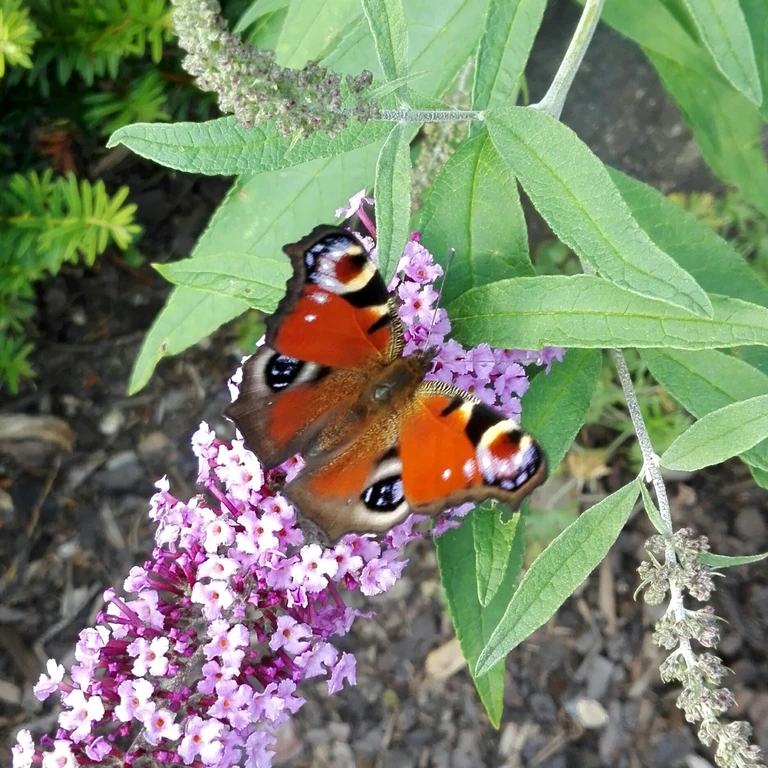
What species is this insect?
Aglais io
